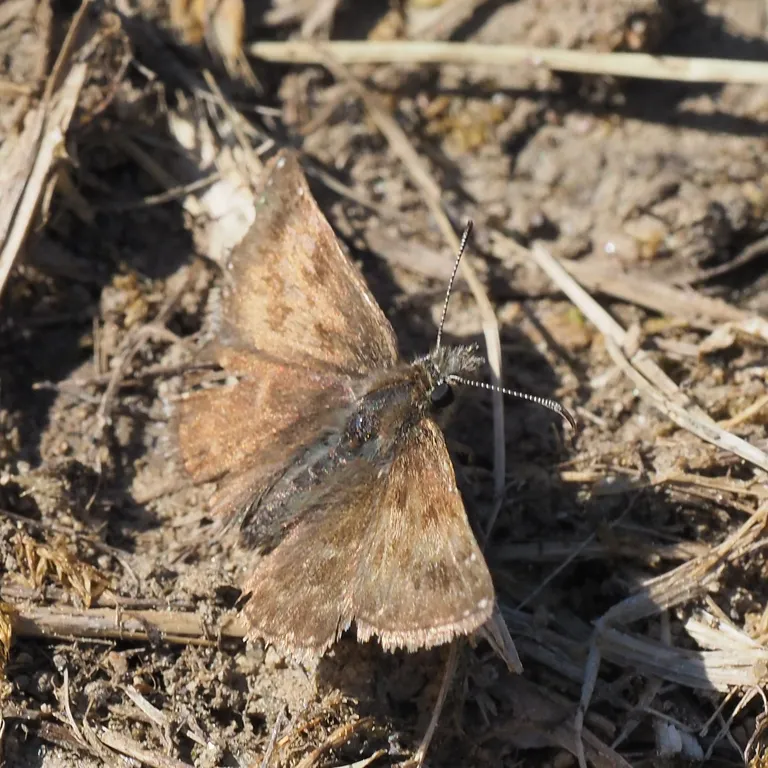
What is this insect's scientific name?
Erynnis tages
